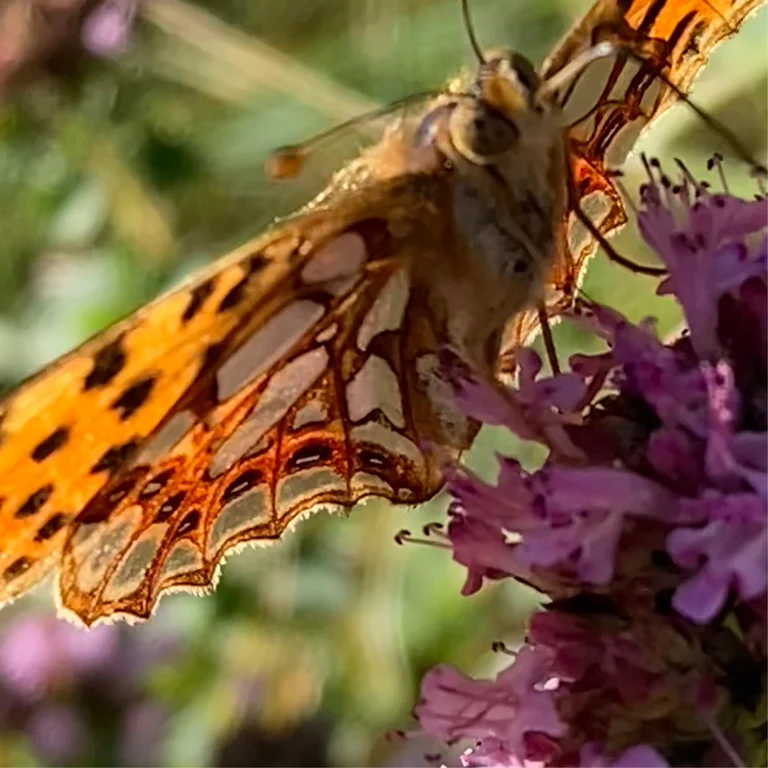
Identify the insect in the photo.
Issoria lathonia
